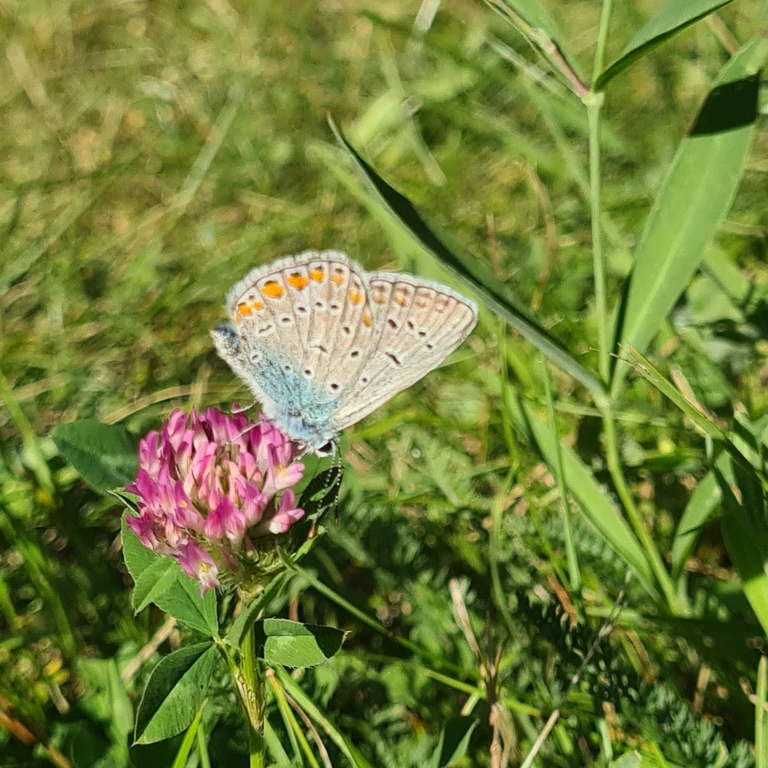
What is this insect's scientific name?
Polyommatus icarus
